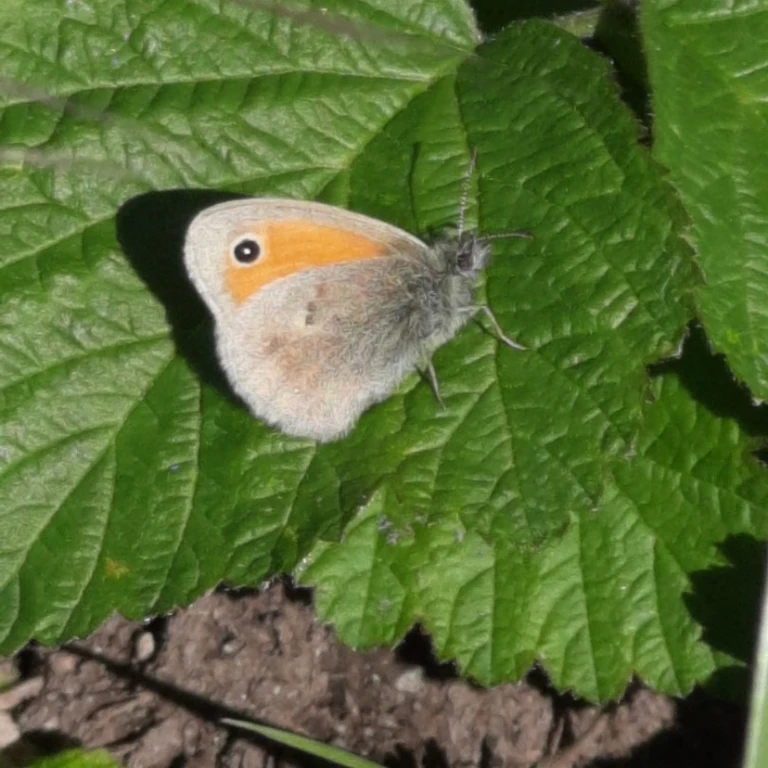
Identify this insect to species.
Coenonympha pamphilus
